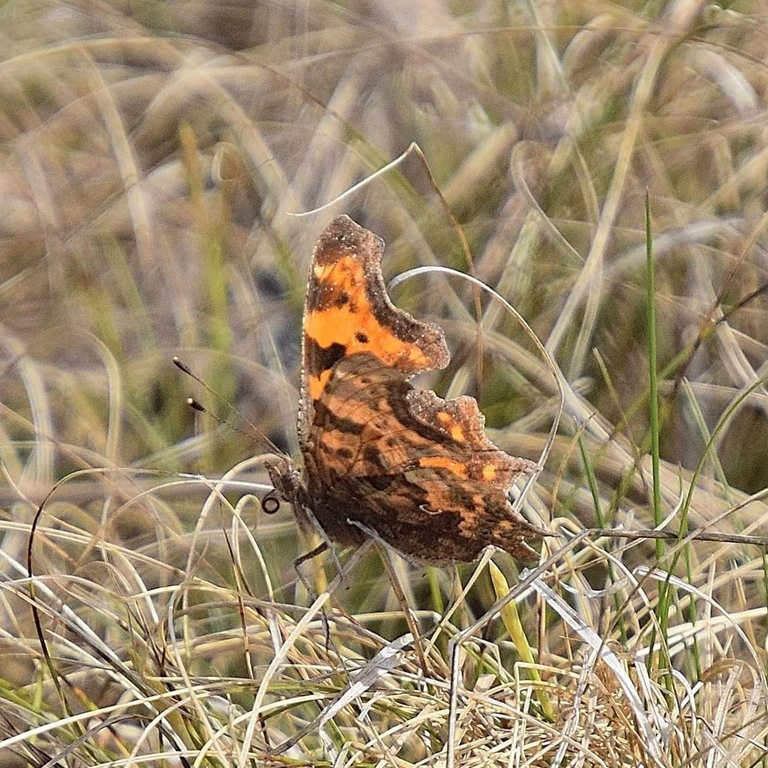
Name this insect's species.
Polygonia c-album
